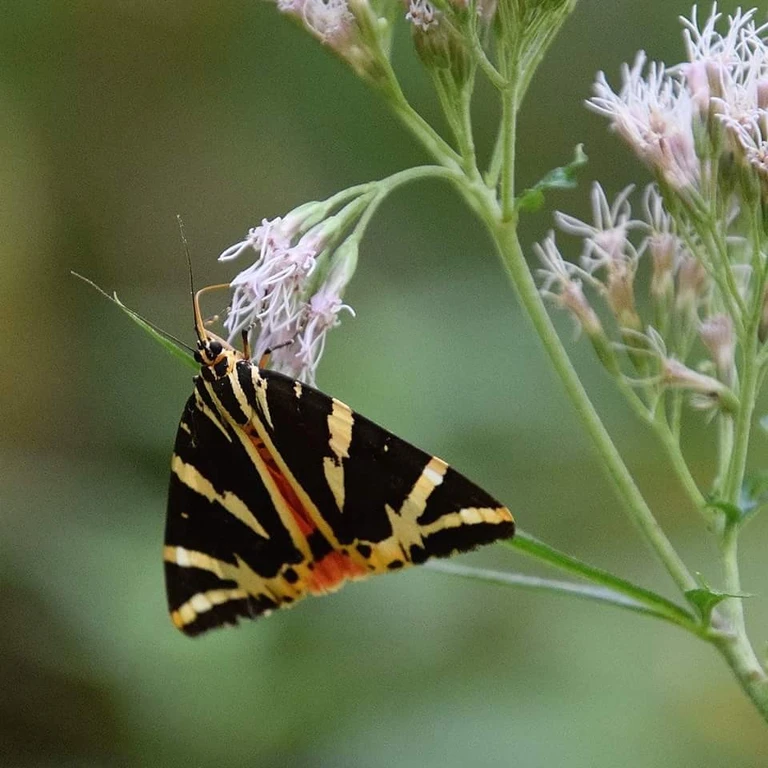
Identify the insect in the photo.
Euplagia quadripunctaria
